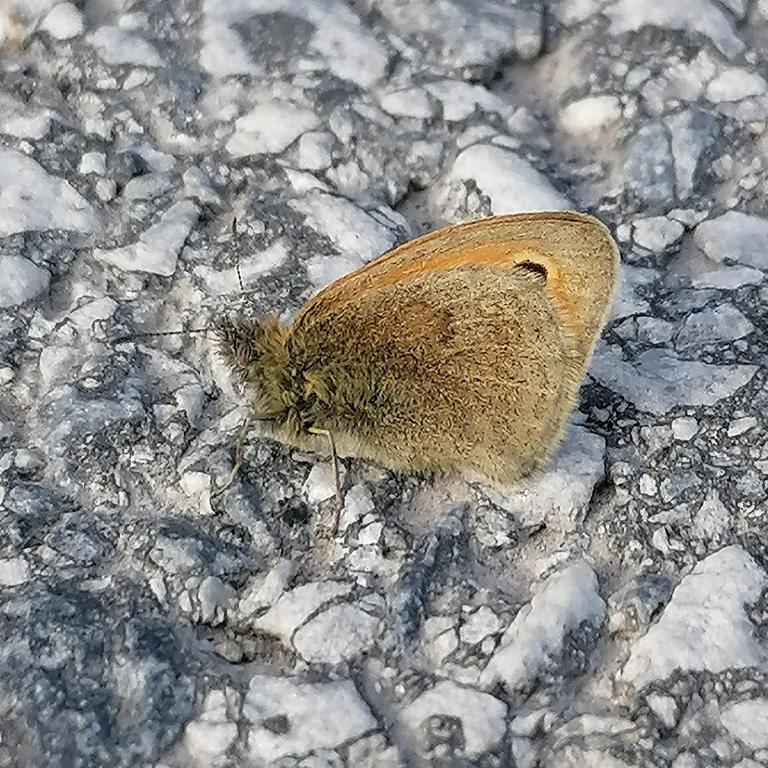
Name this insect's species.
Coenonympha pamphilus
